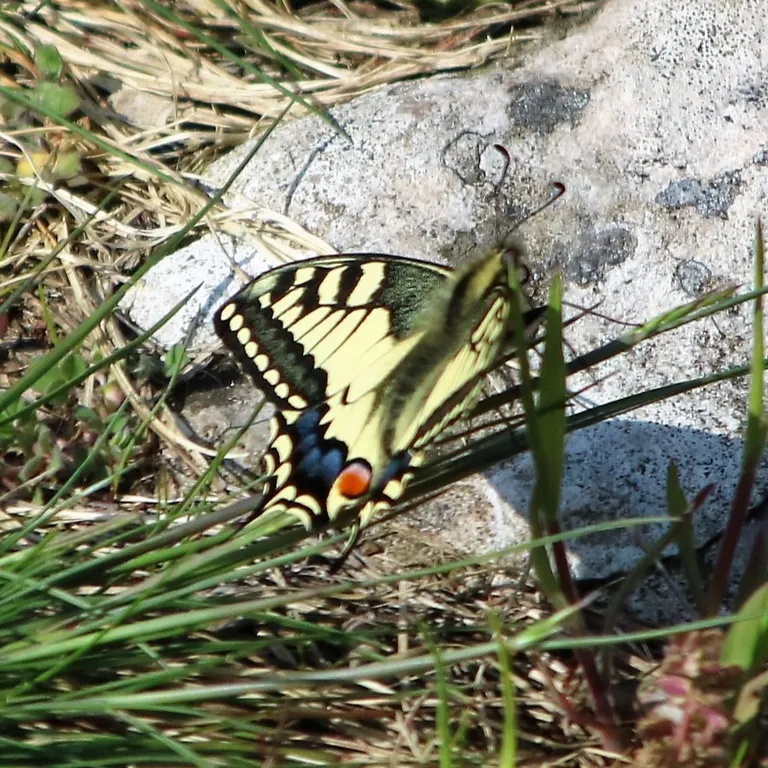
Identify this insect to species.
Papilio machaon
